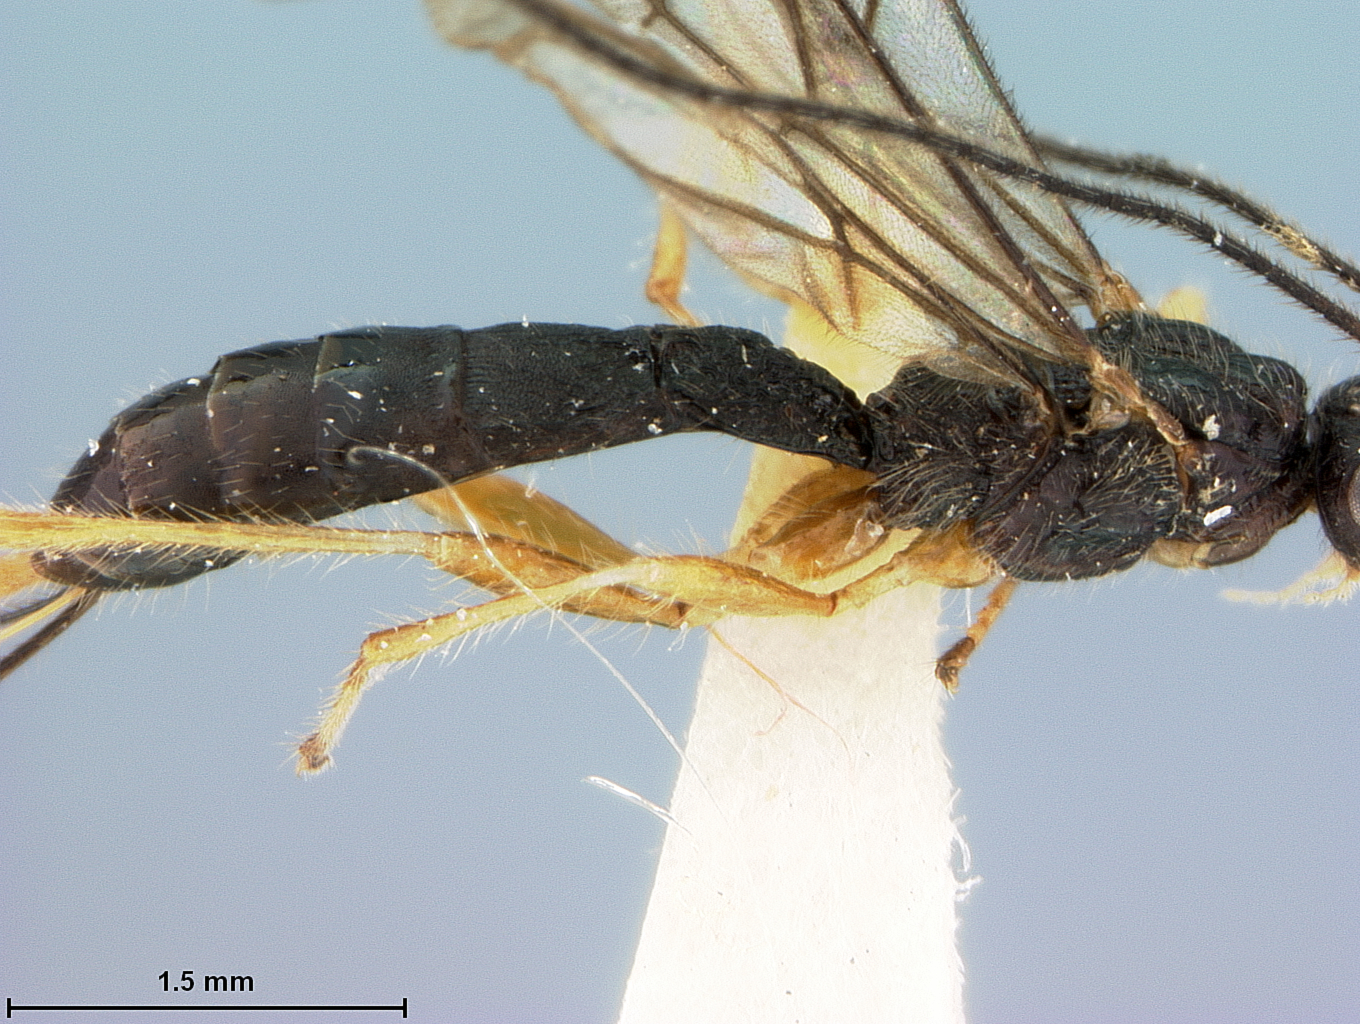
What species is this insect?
Monitoriella elongata
